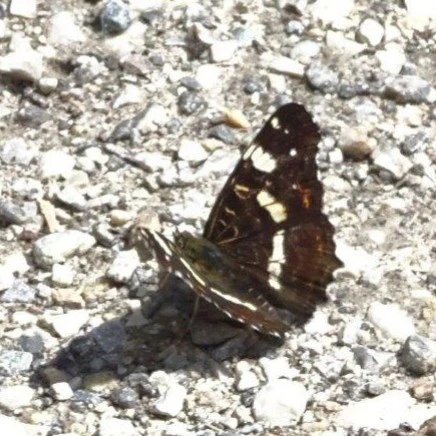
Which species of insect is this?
Araschnia levana
